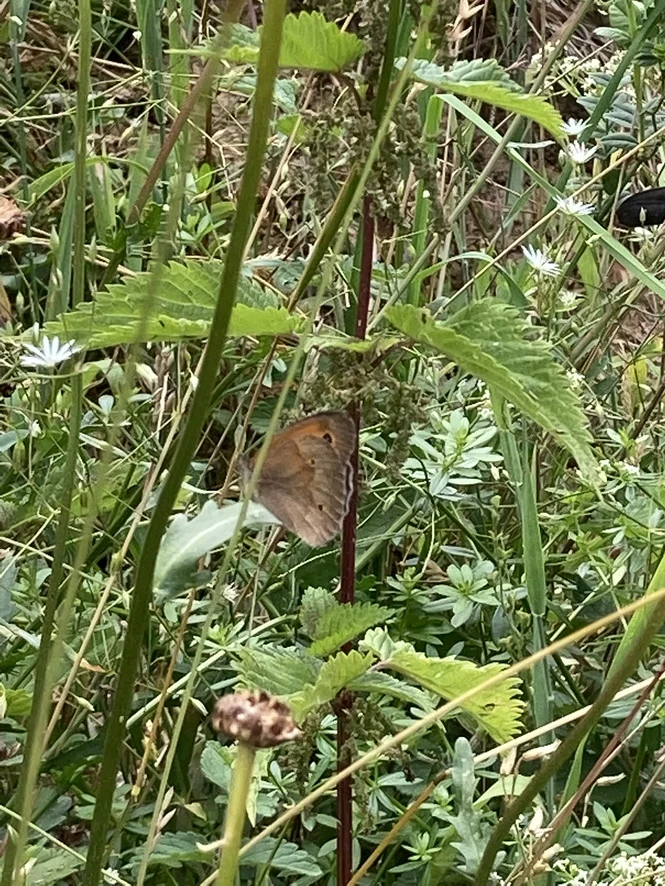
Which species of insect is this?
Maniola jurtina
